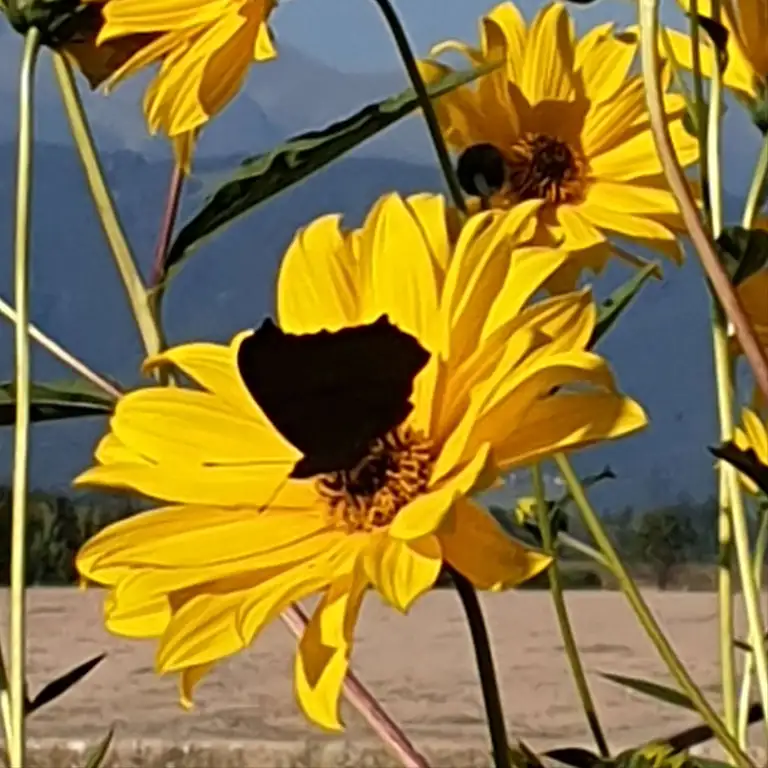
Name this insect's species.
Aglais io
